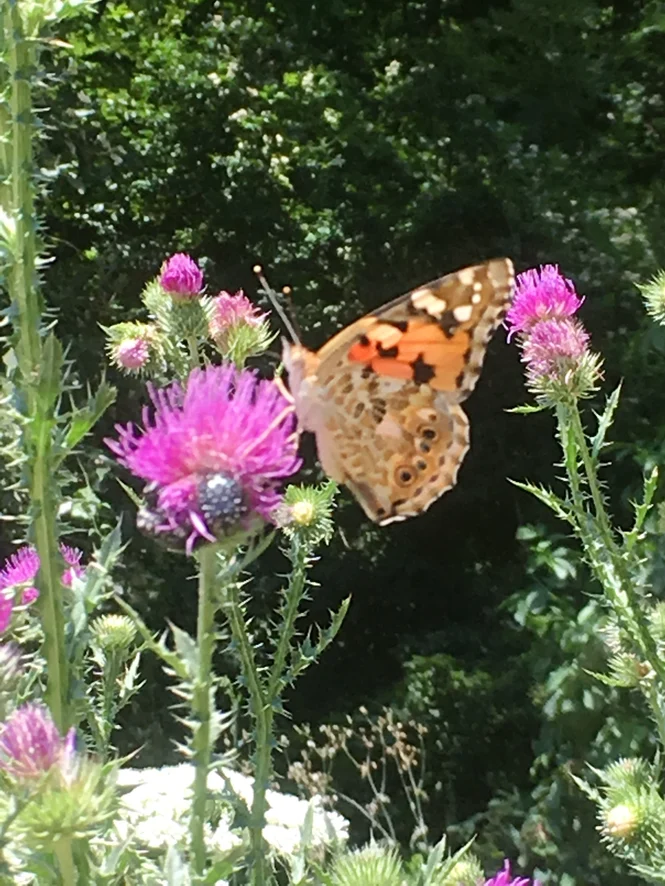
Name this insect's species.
Vanessa cardui
